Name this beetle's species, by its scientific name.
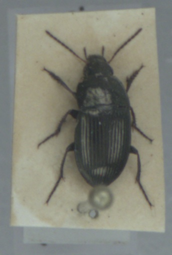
Amara convexior
